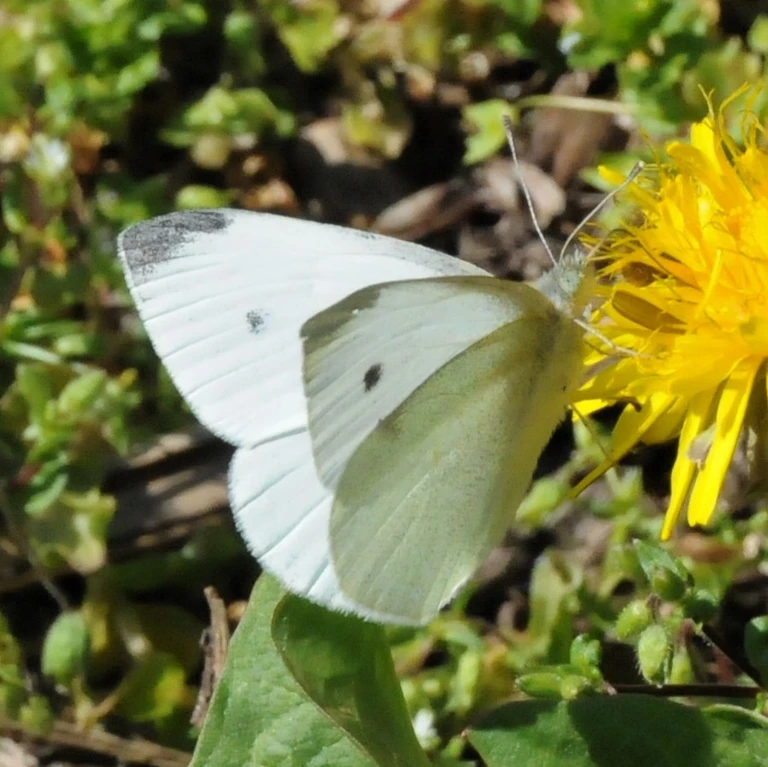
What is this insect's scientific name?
Pieris rapae
